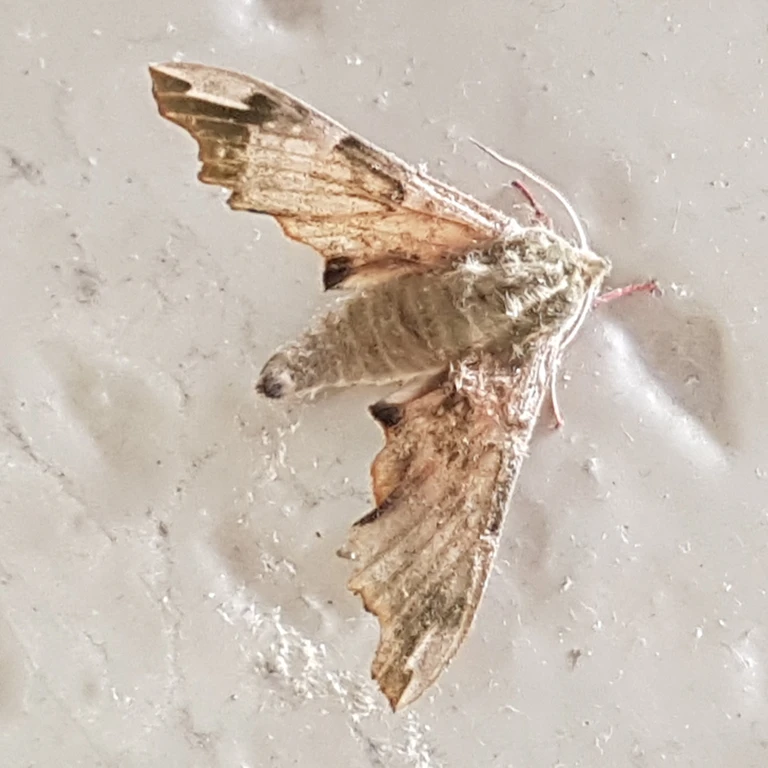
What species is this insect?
Mimas tiliae
